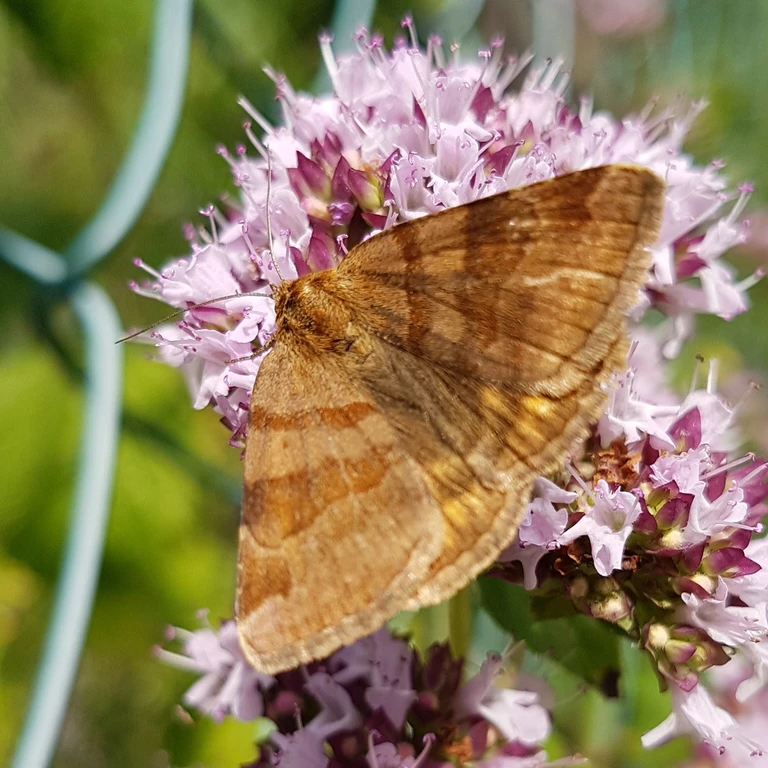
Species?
Euclidia glyphica
